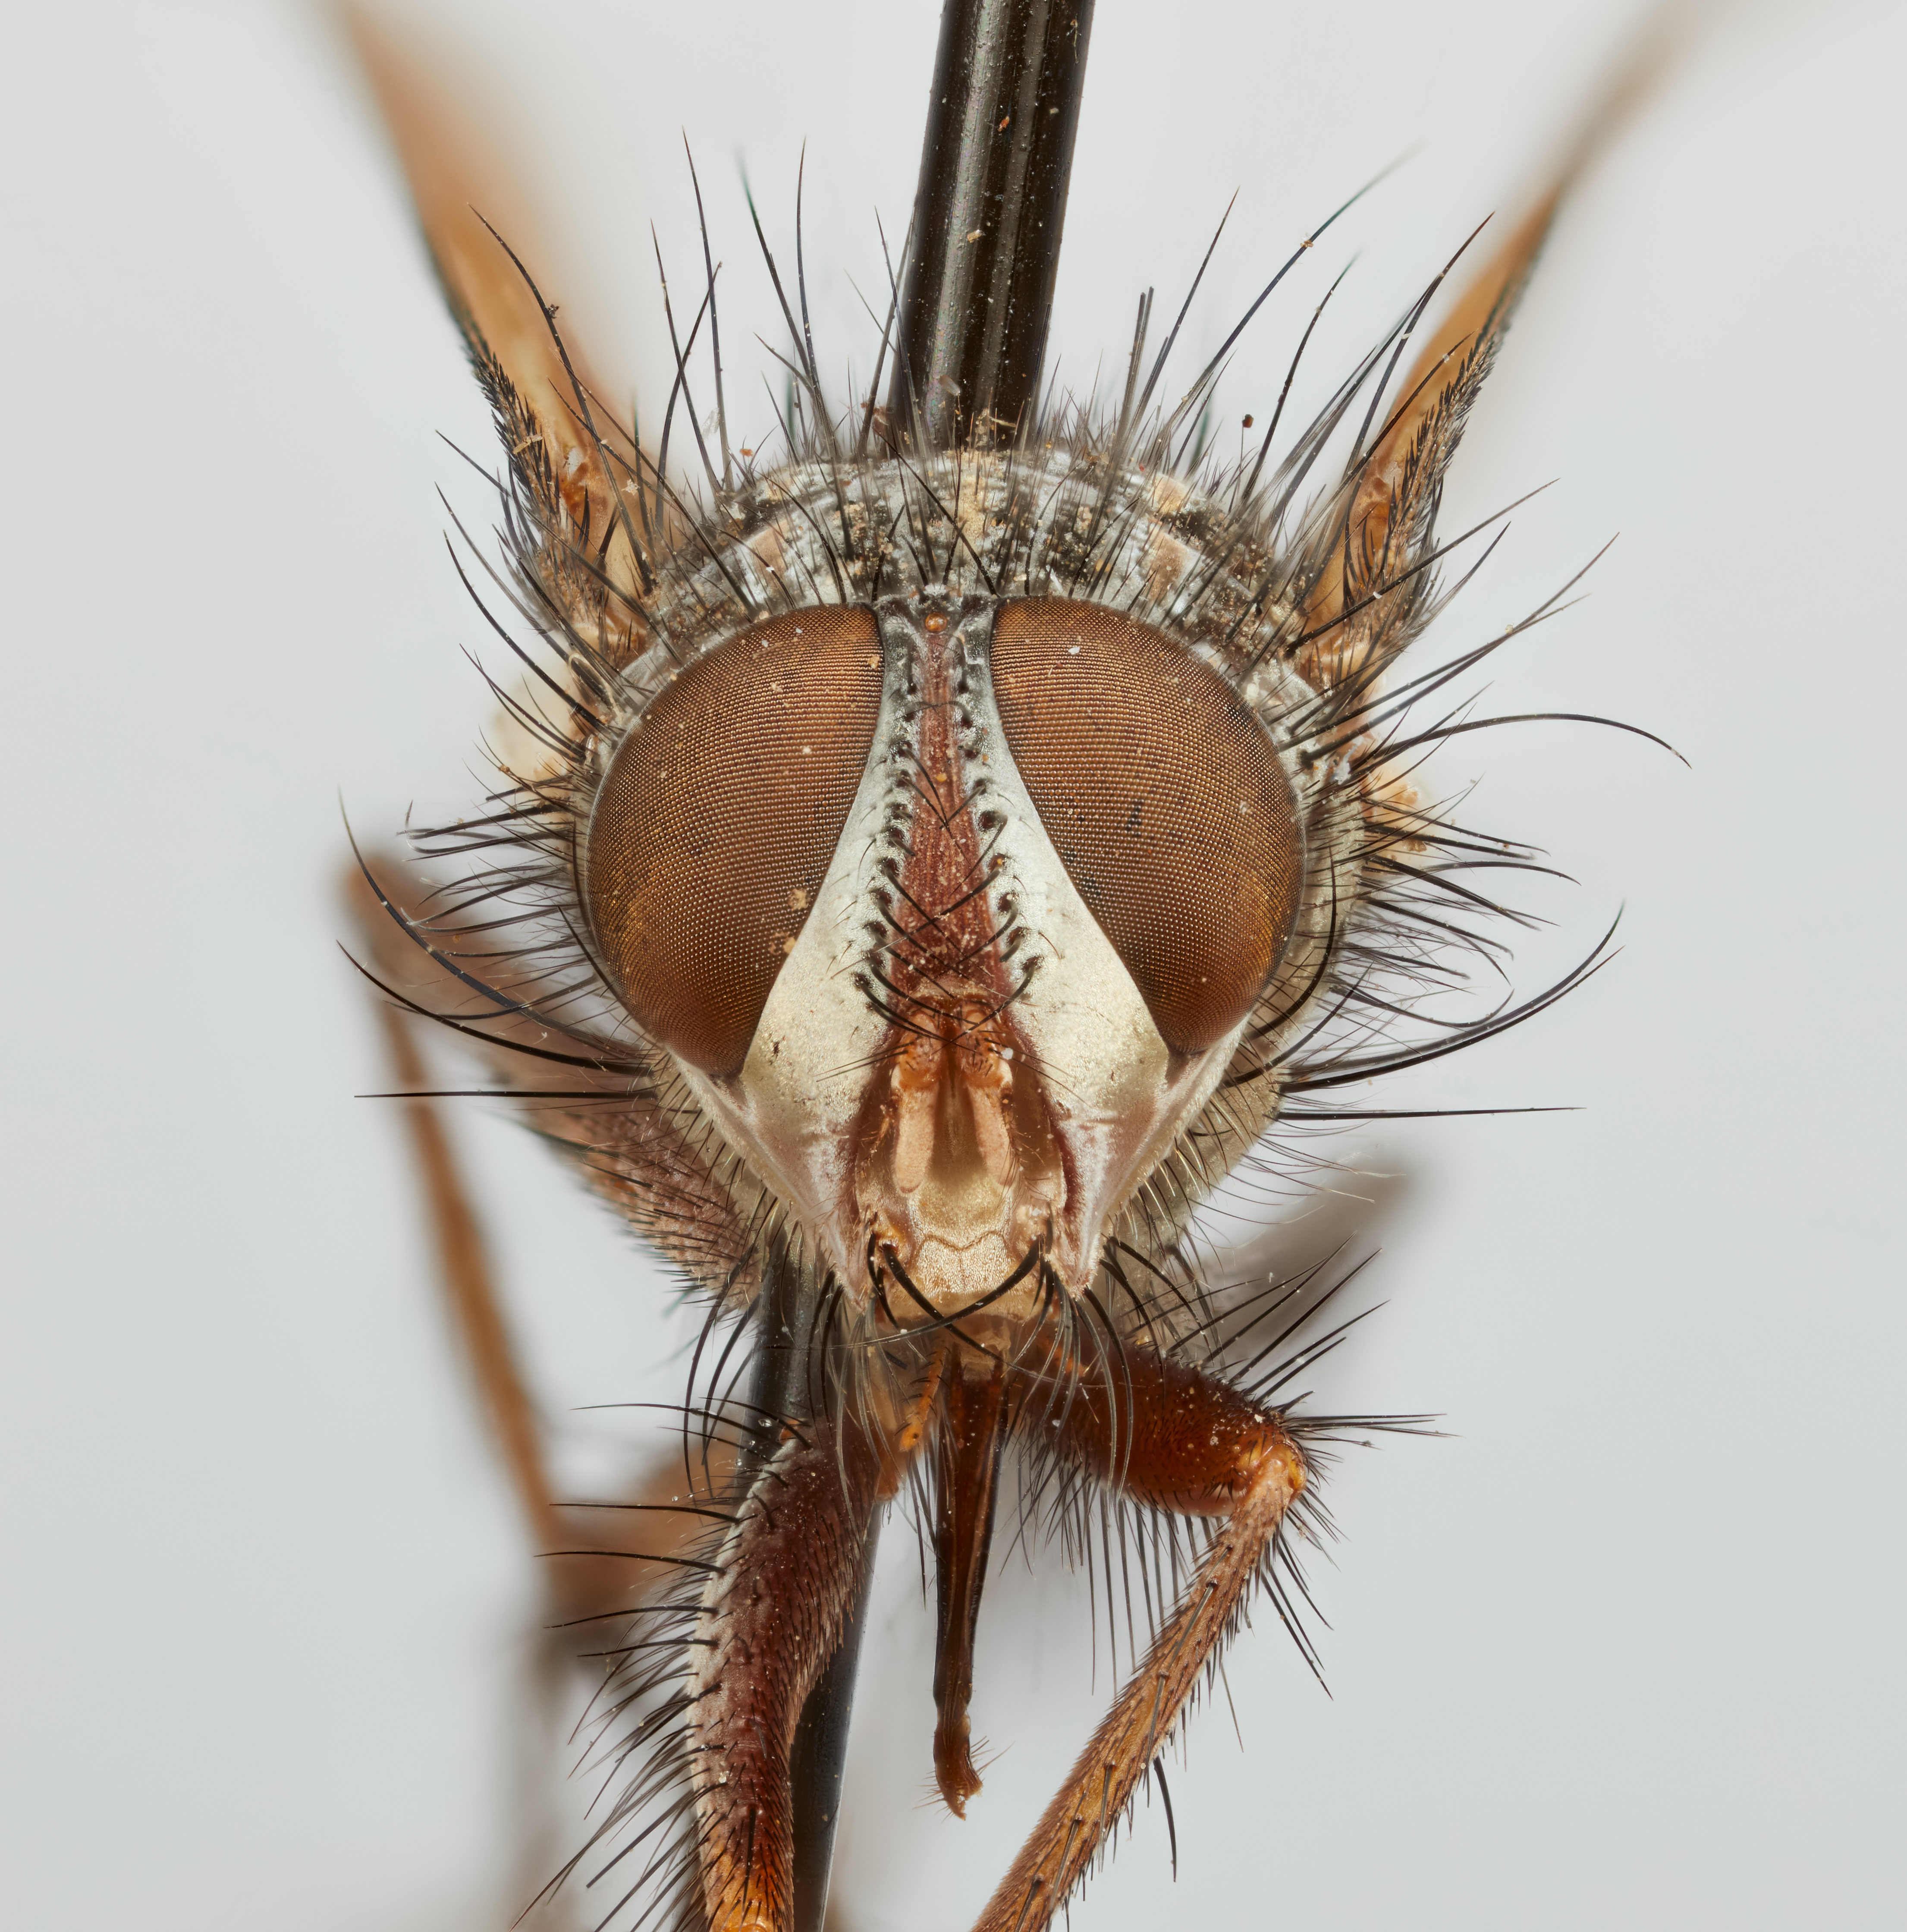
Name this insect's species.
Paramayocera discalis
